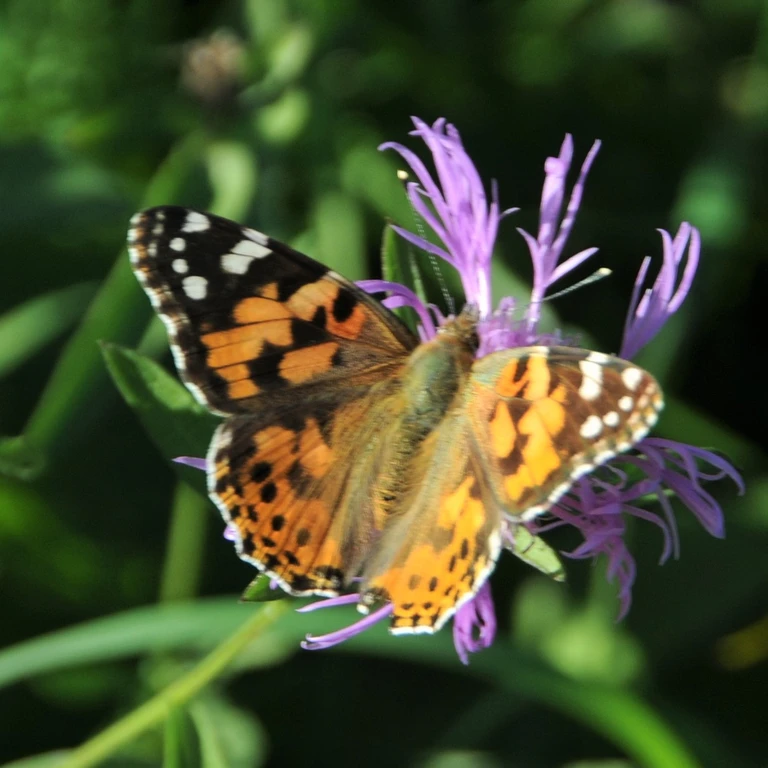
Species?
Vanessa cardui
